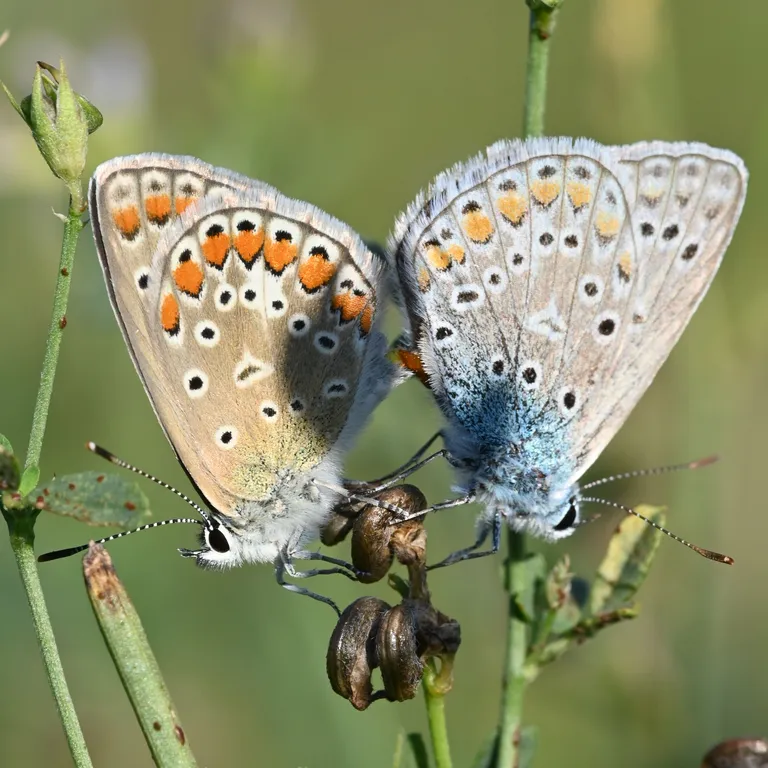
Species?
Polyommatus icarus
